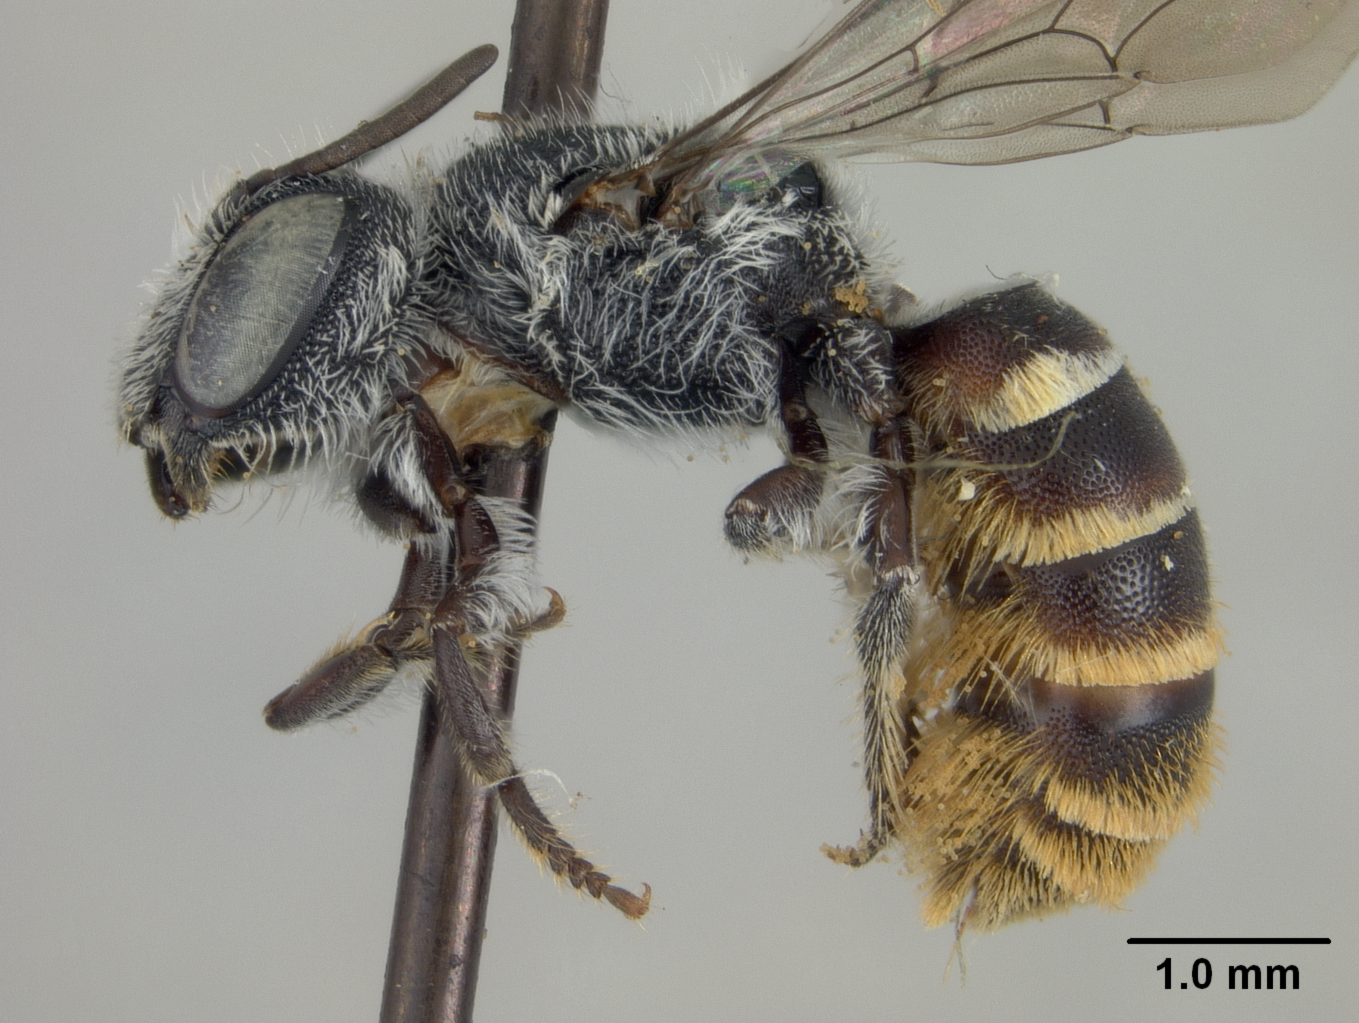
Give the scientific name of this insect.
Heriades rufapicatus
